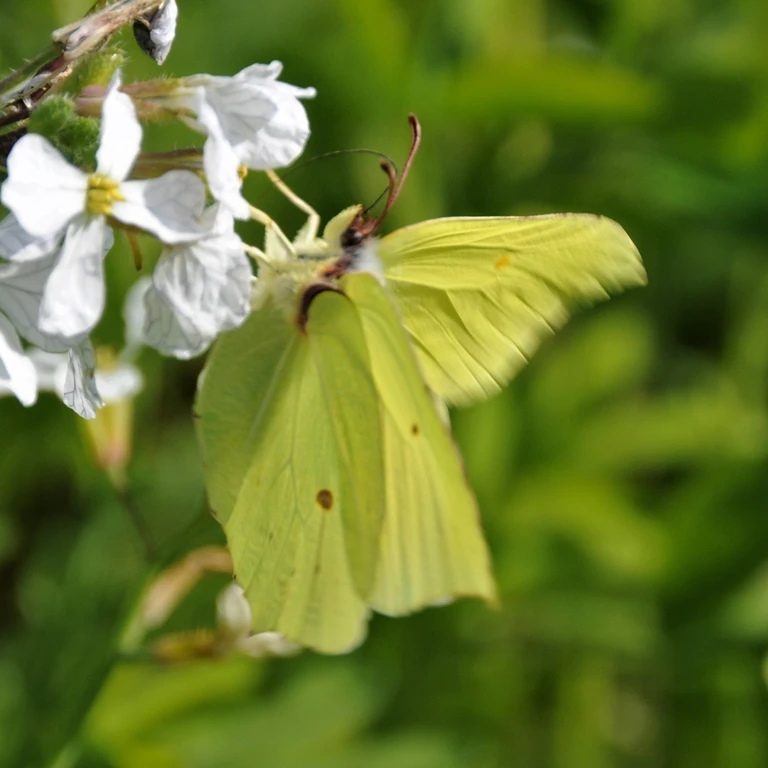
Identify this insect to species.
Gonepteryx rhamni
